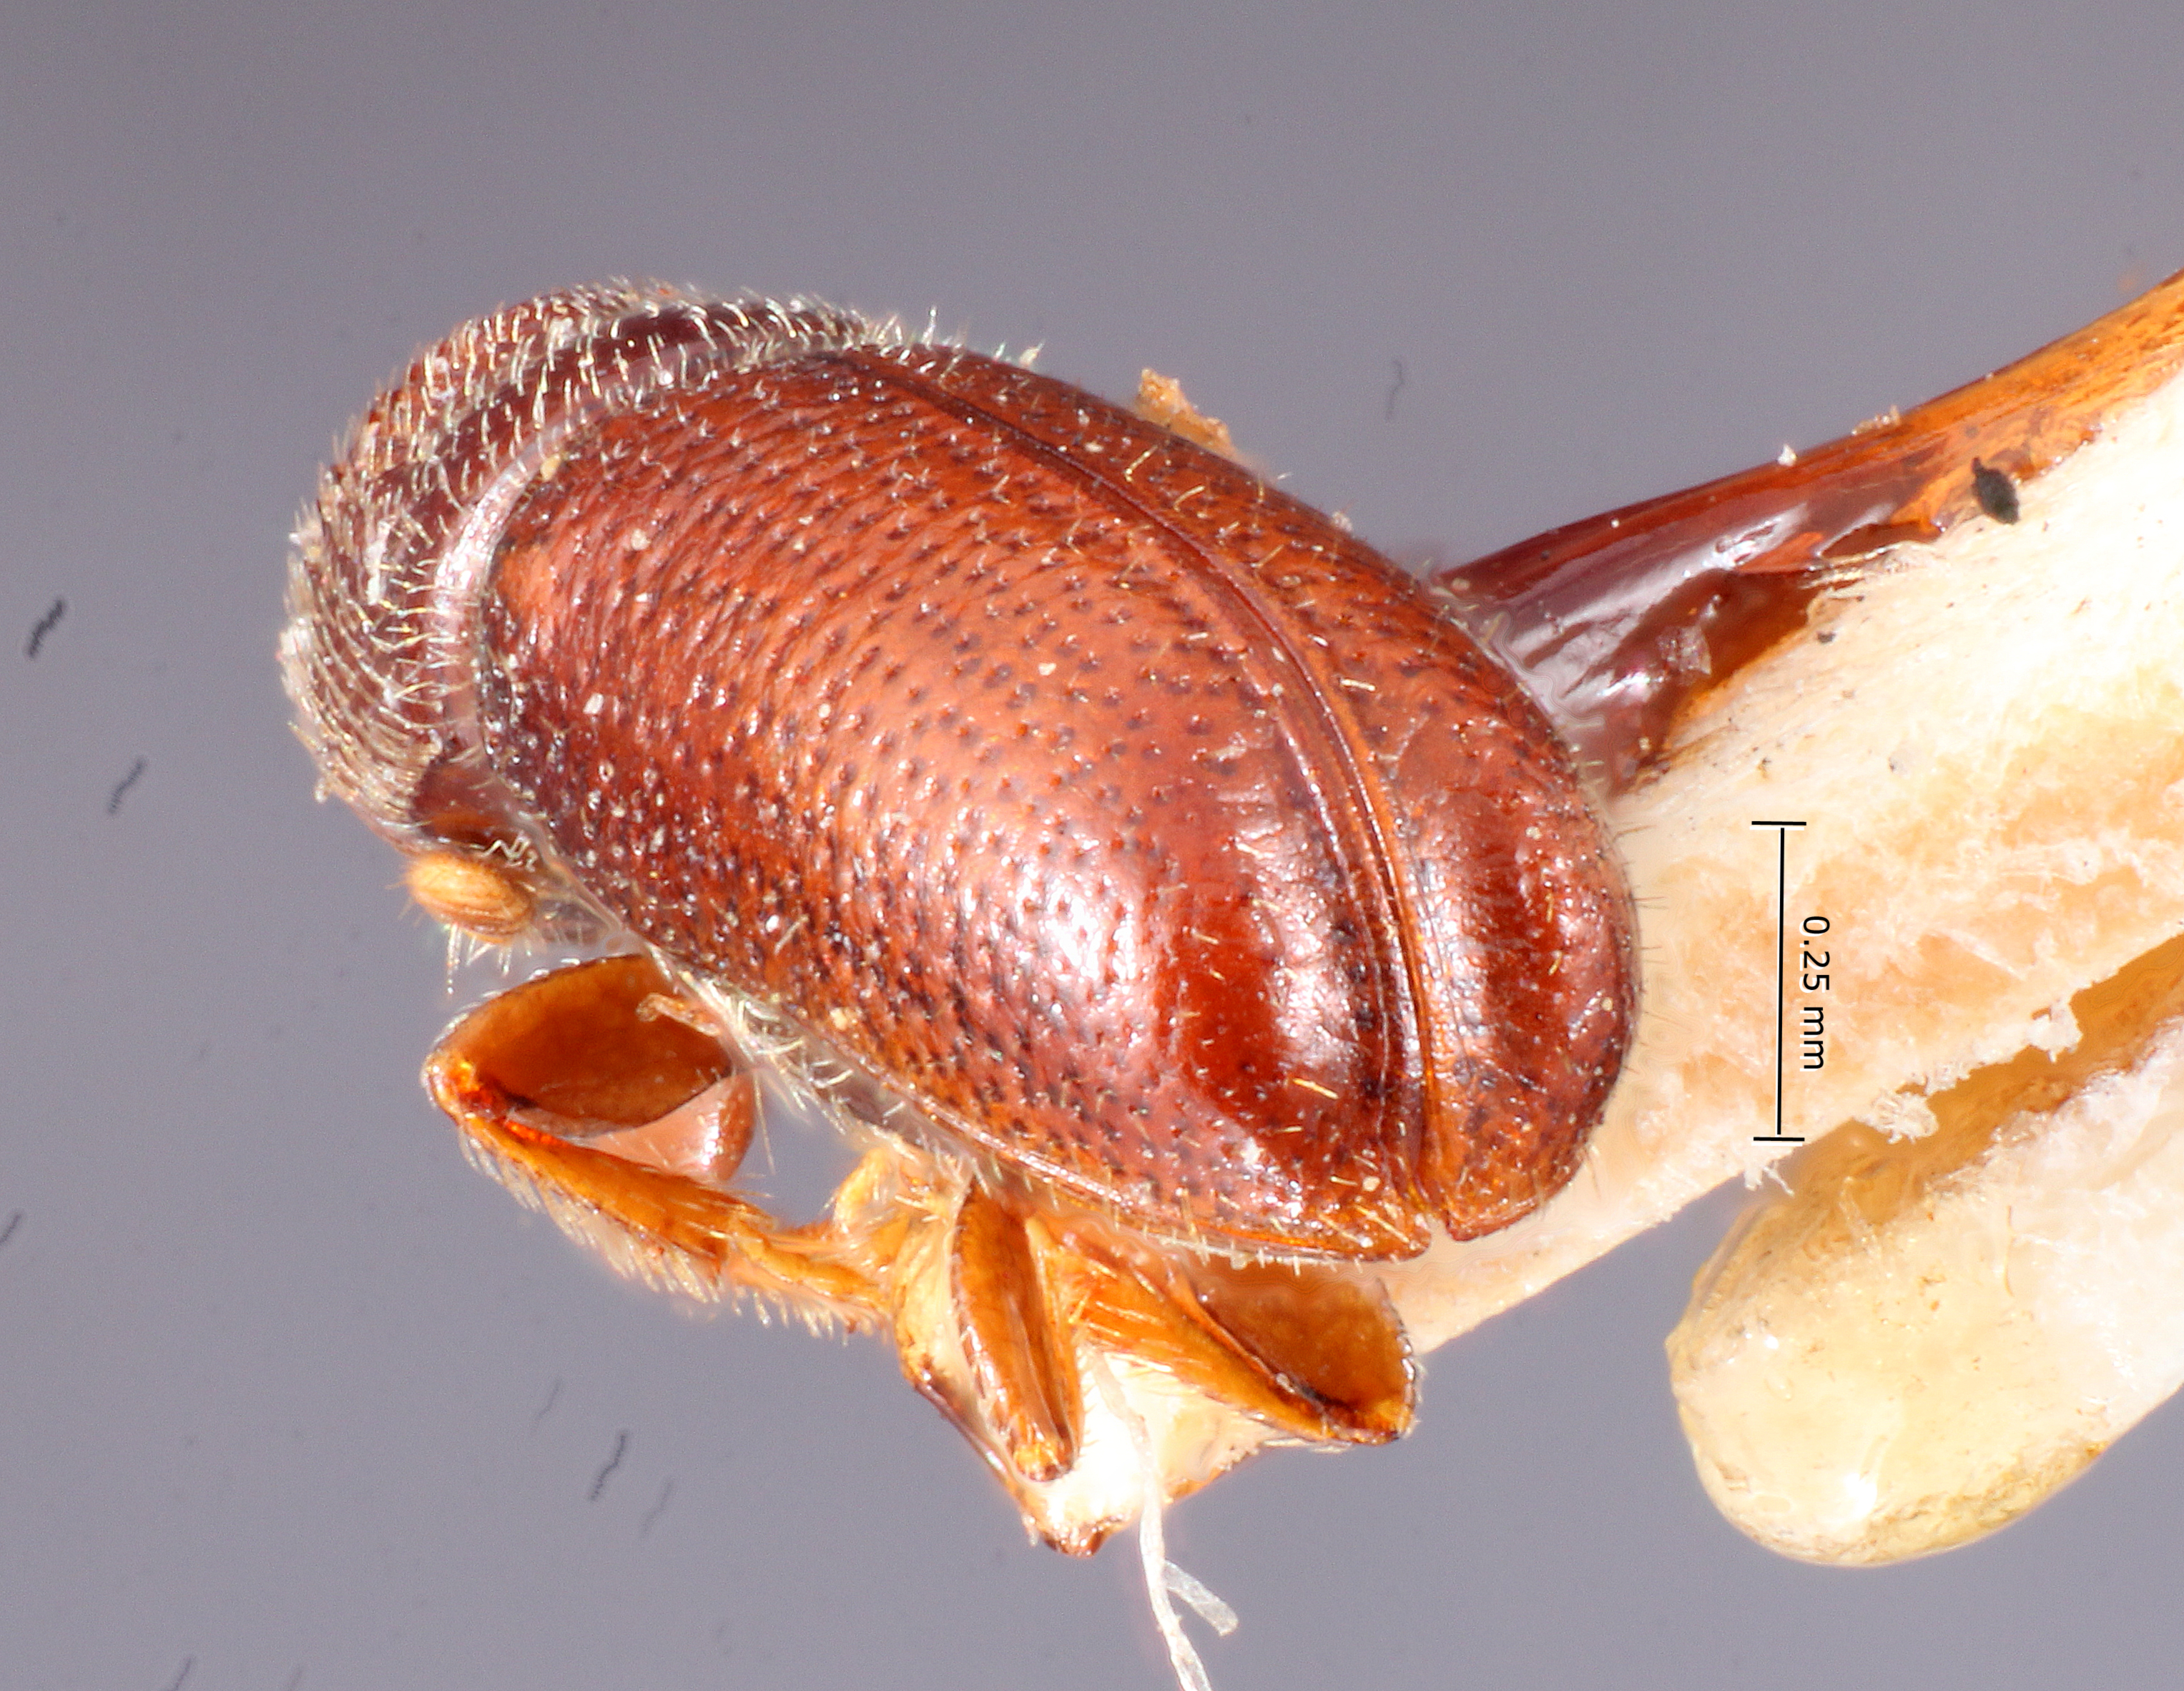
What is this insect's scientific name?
Pityophthorus concavus
